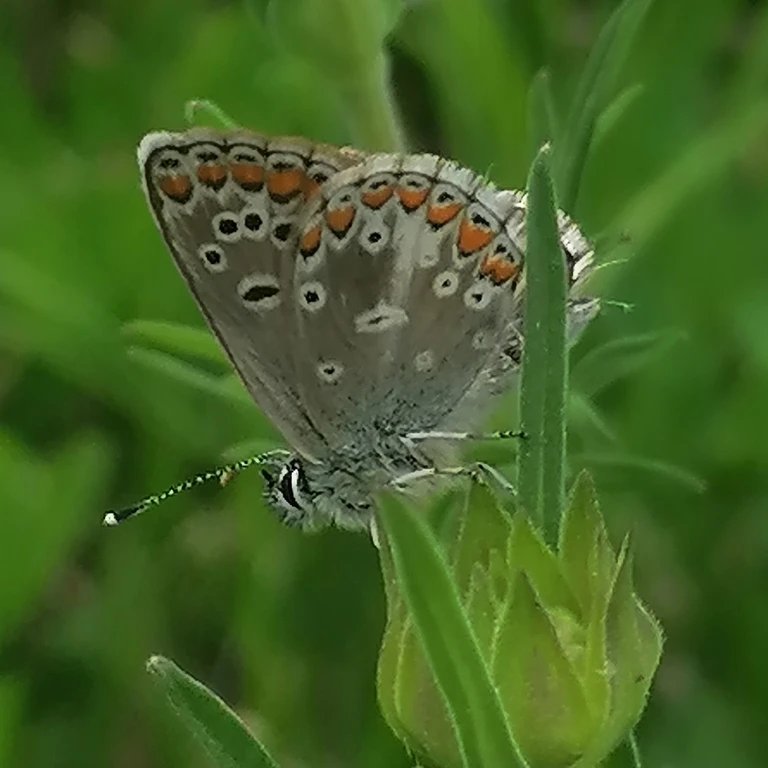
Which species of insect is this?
Aricia agestis/artaxerxes
